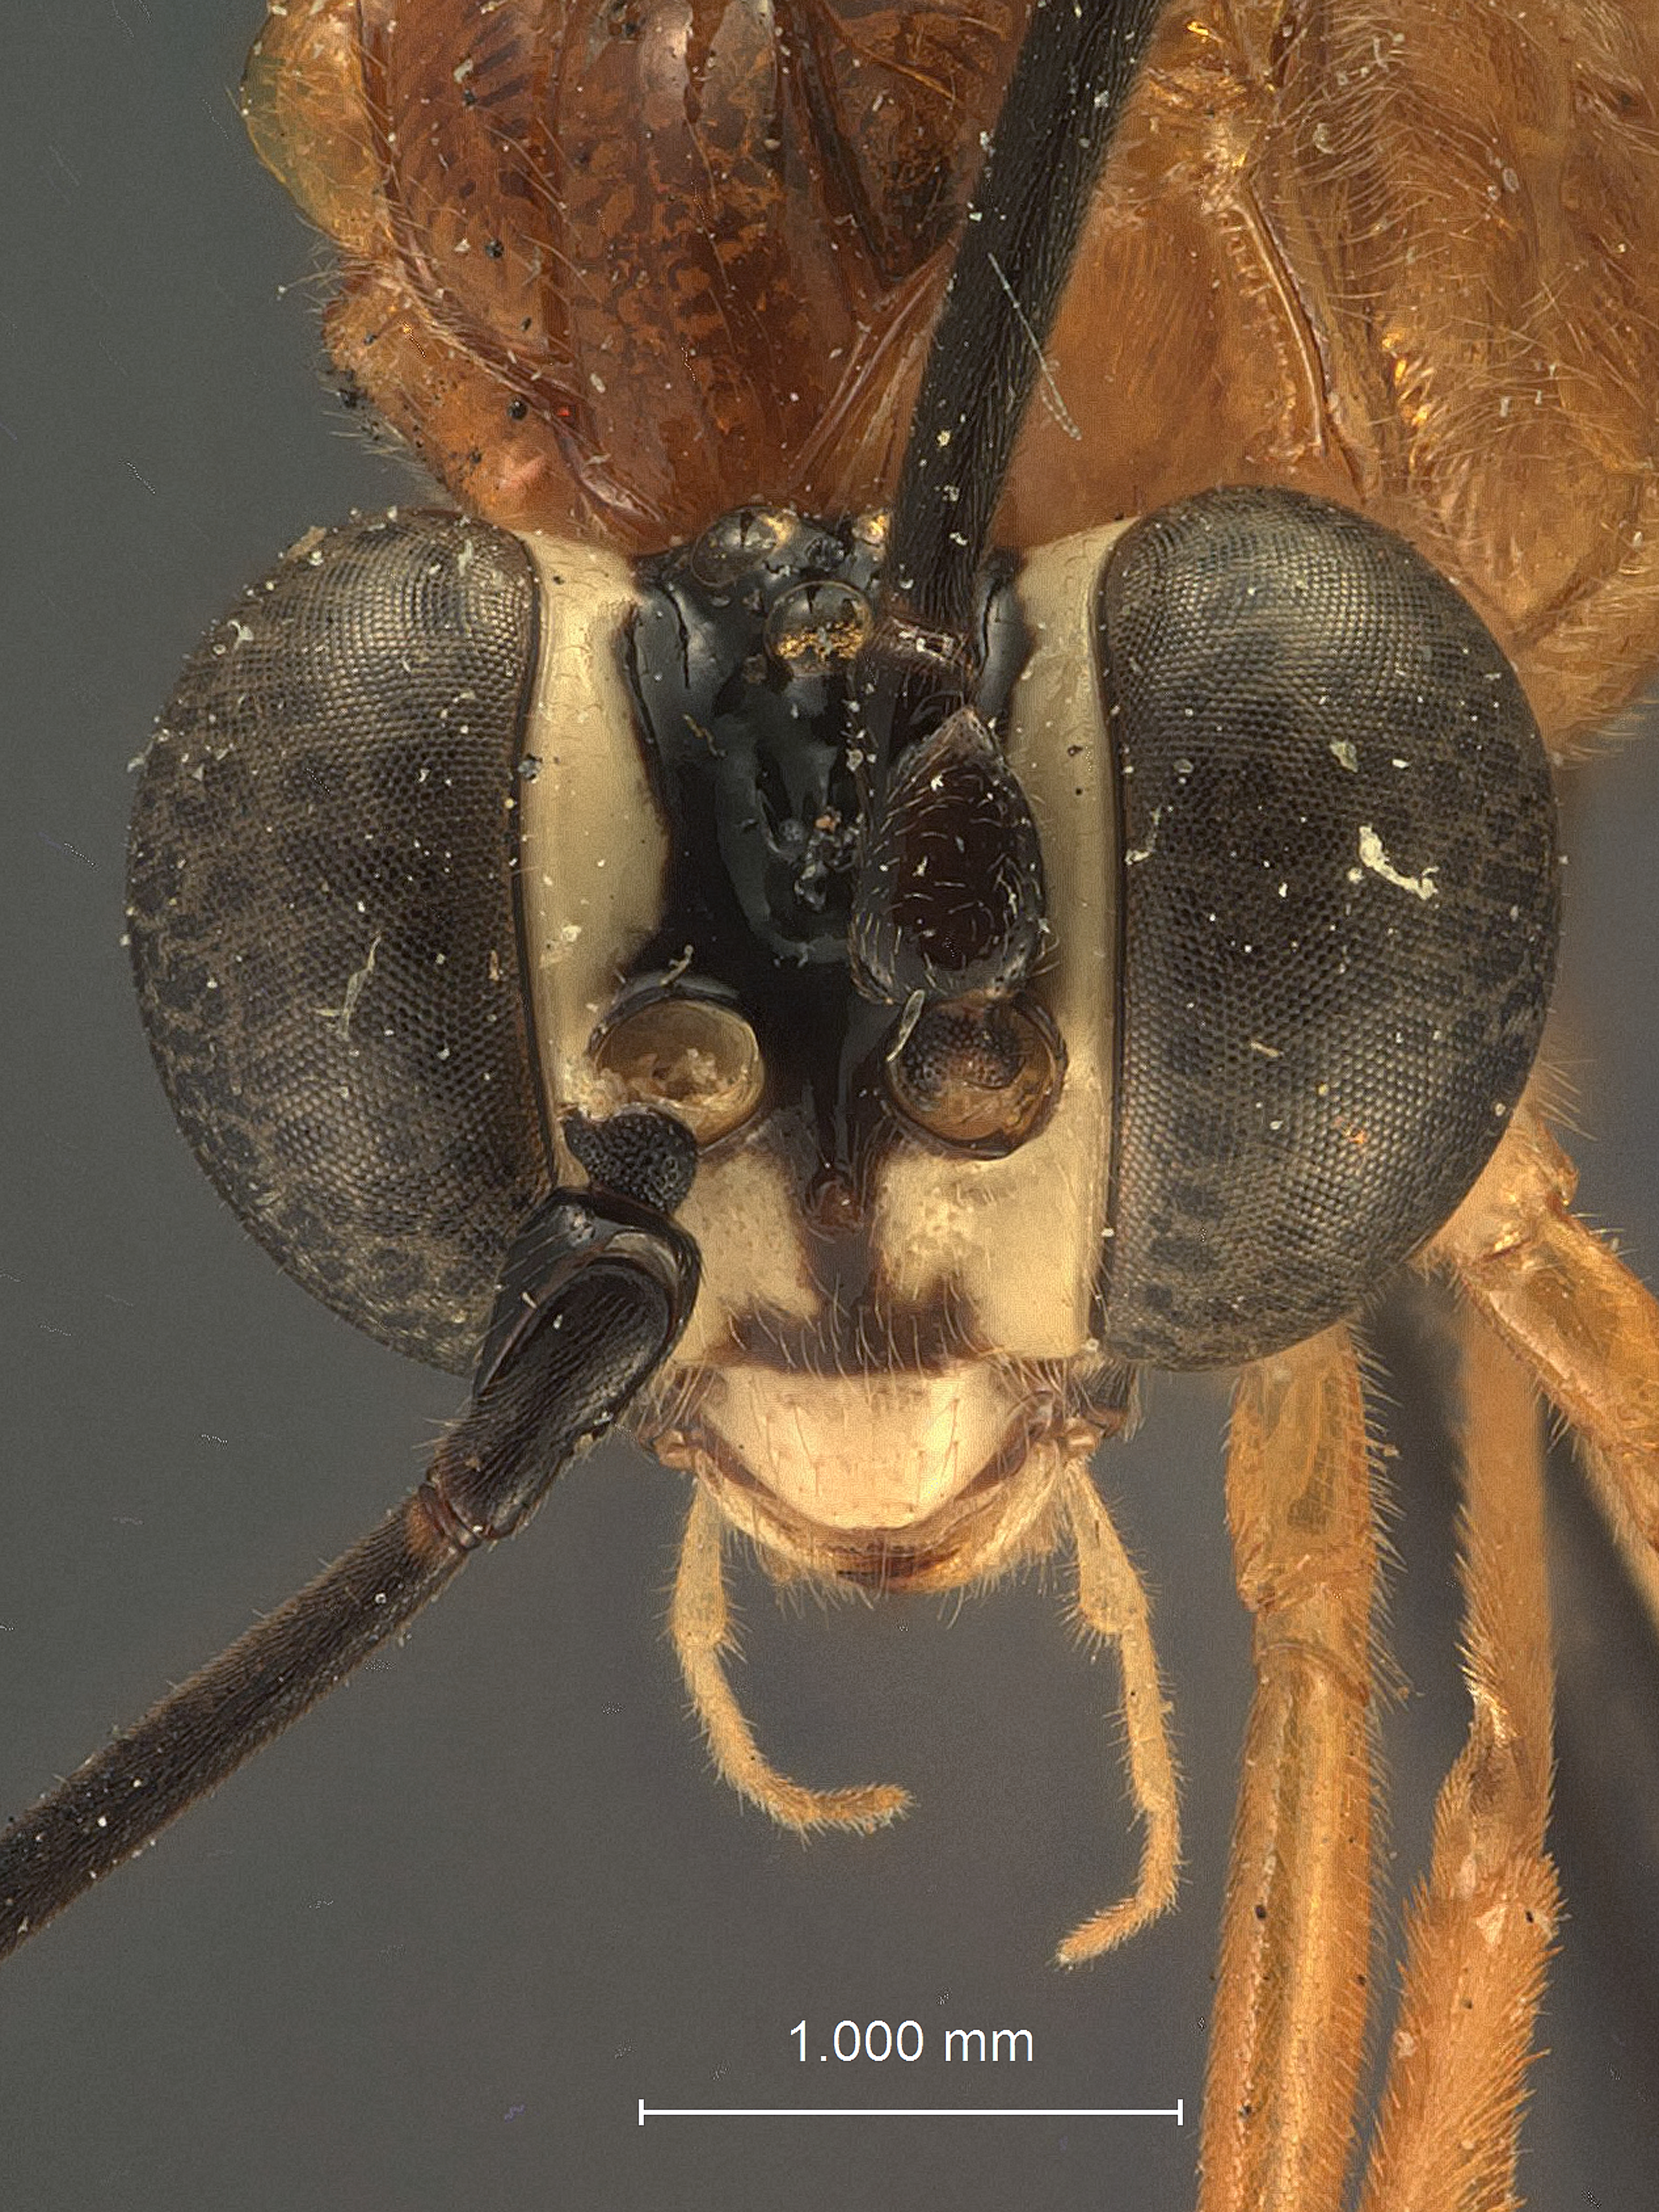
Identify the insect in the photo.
Polycyrtus ornatifrons
